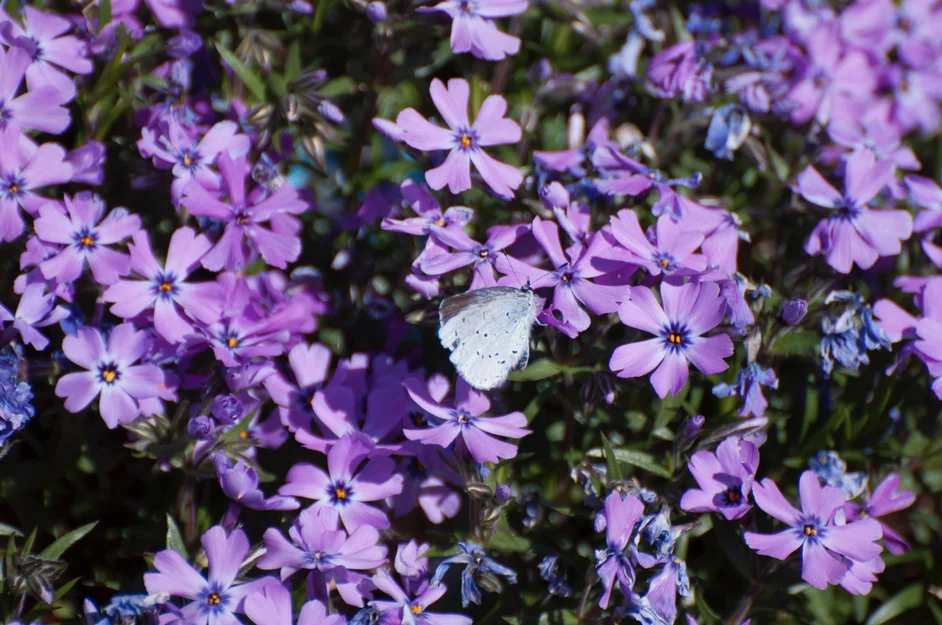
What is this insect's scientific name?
Celastrina argiolus
